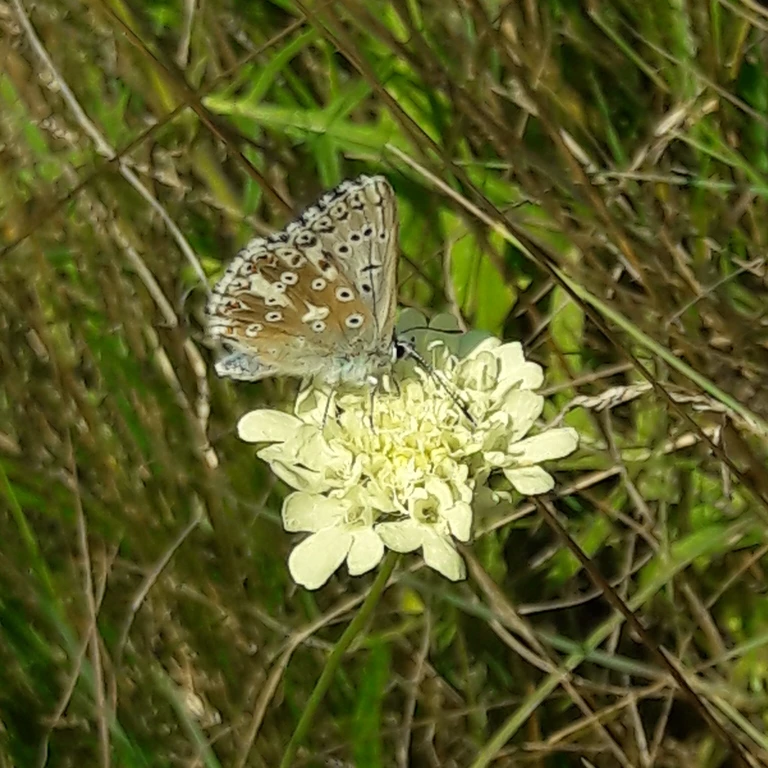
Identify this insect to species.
Lysandra coridon
